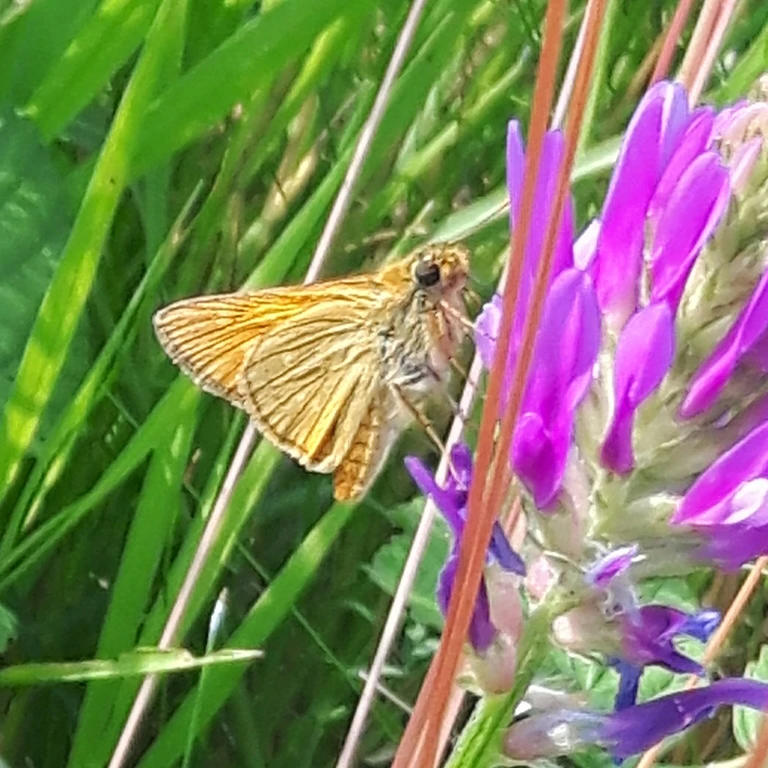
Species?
Ochlodes sylvanus (also Ochlodes venata)
